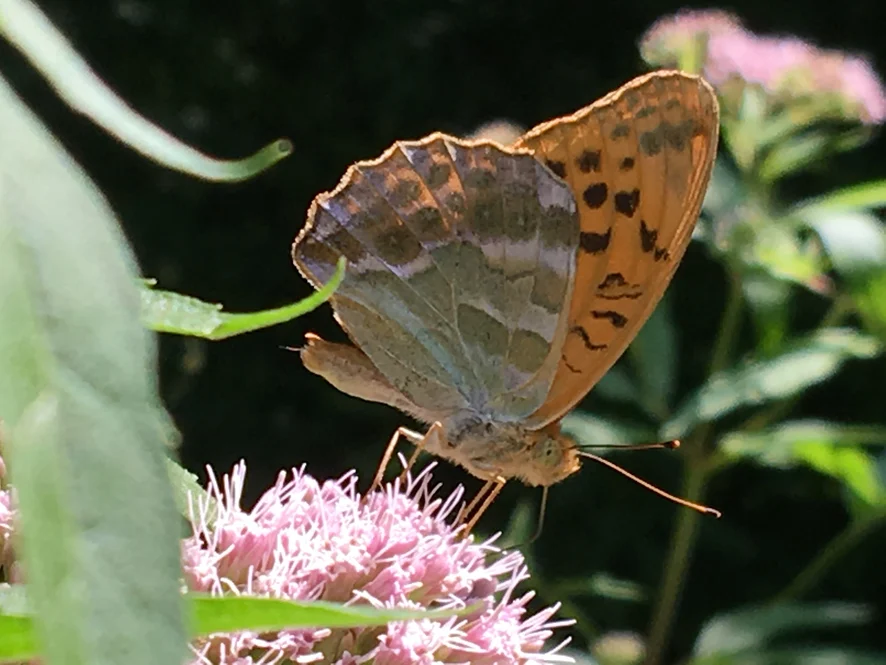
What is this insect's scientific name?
Argynnis paphia
